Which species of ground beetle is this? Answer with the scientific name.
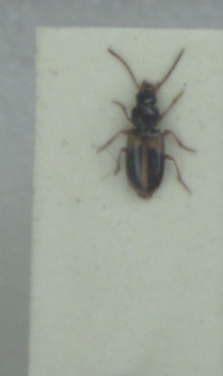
Acupalpus meridianus
